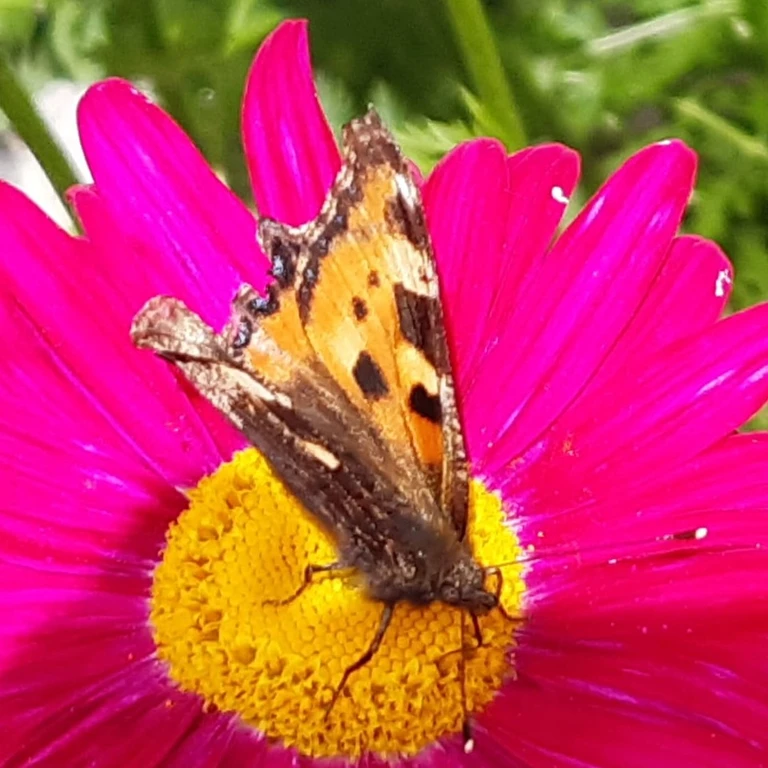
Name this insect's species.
Aglais urticae
